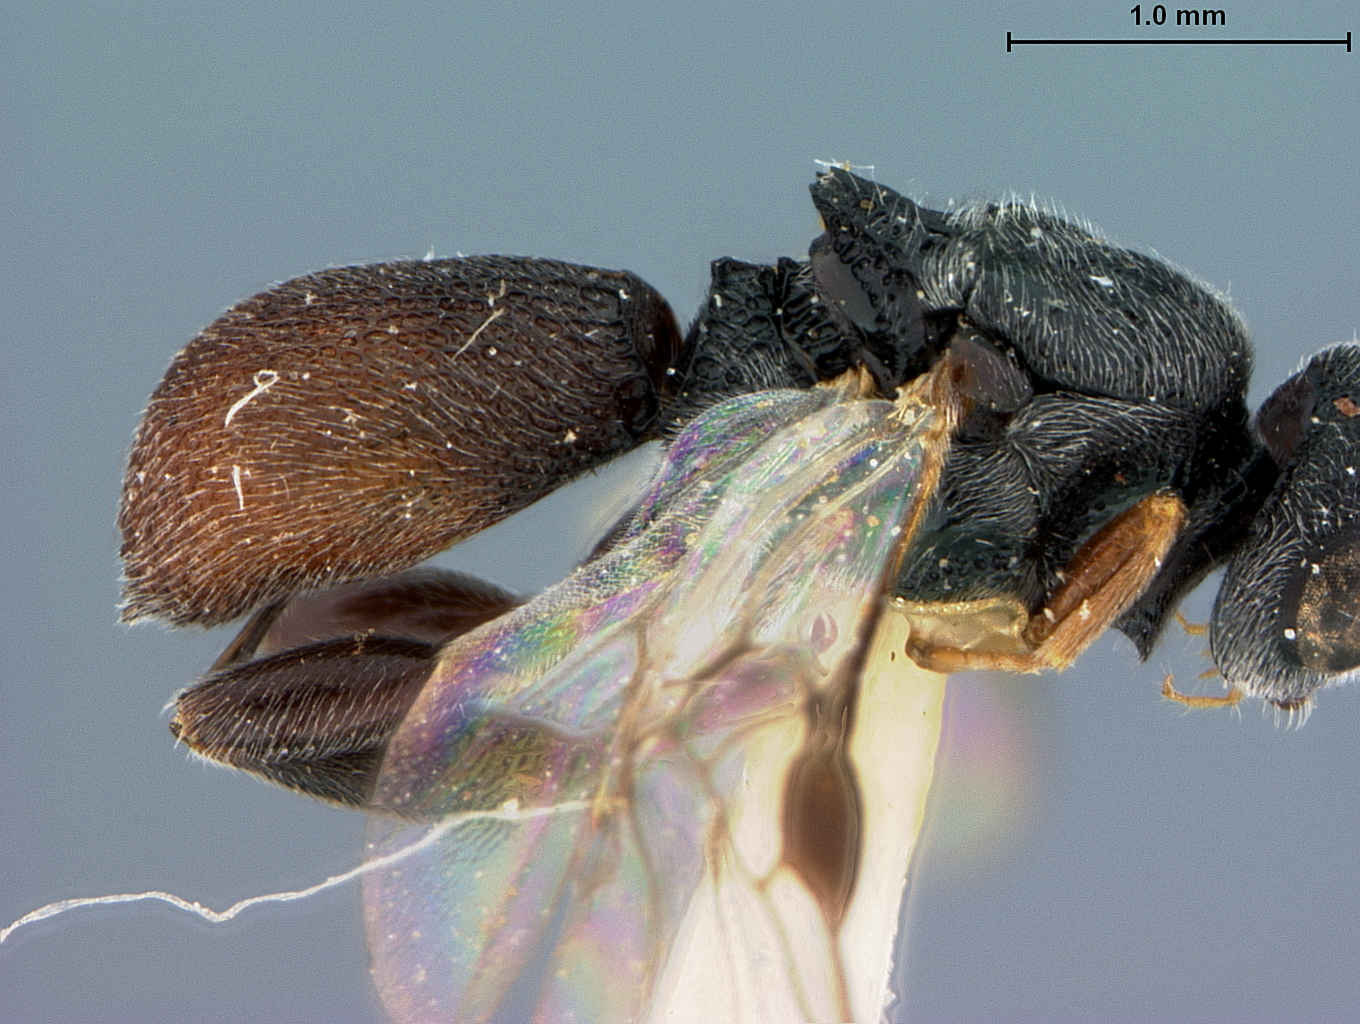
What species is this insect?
Urosigalphus rubicarpace
